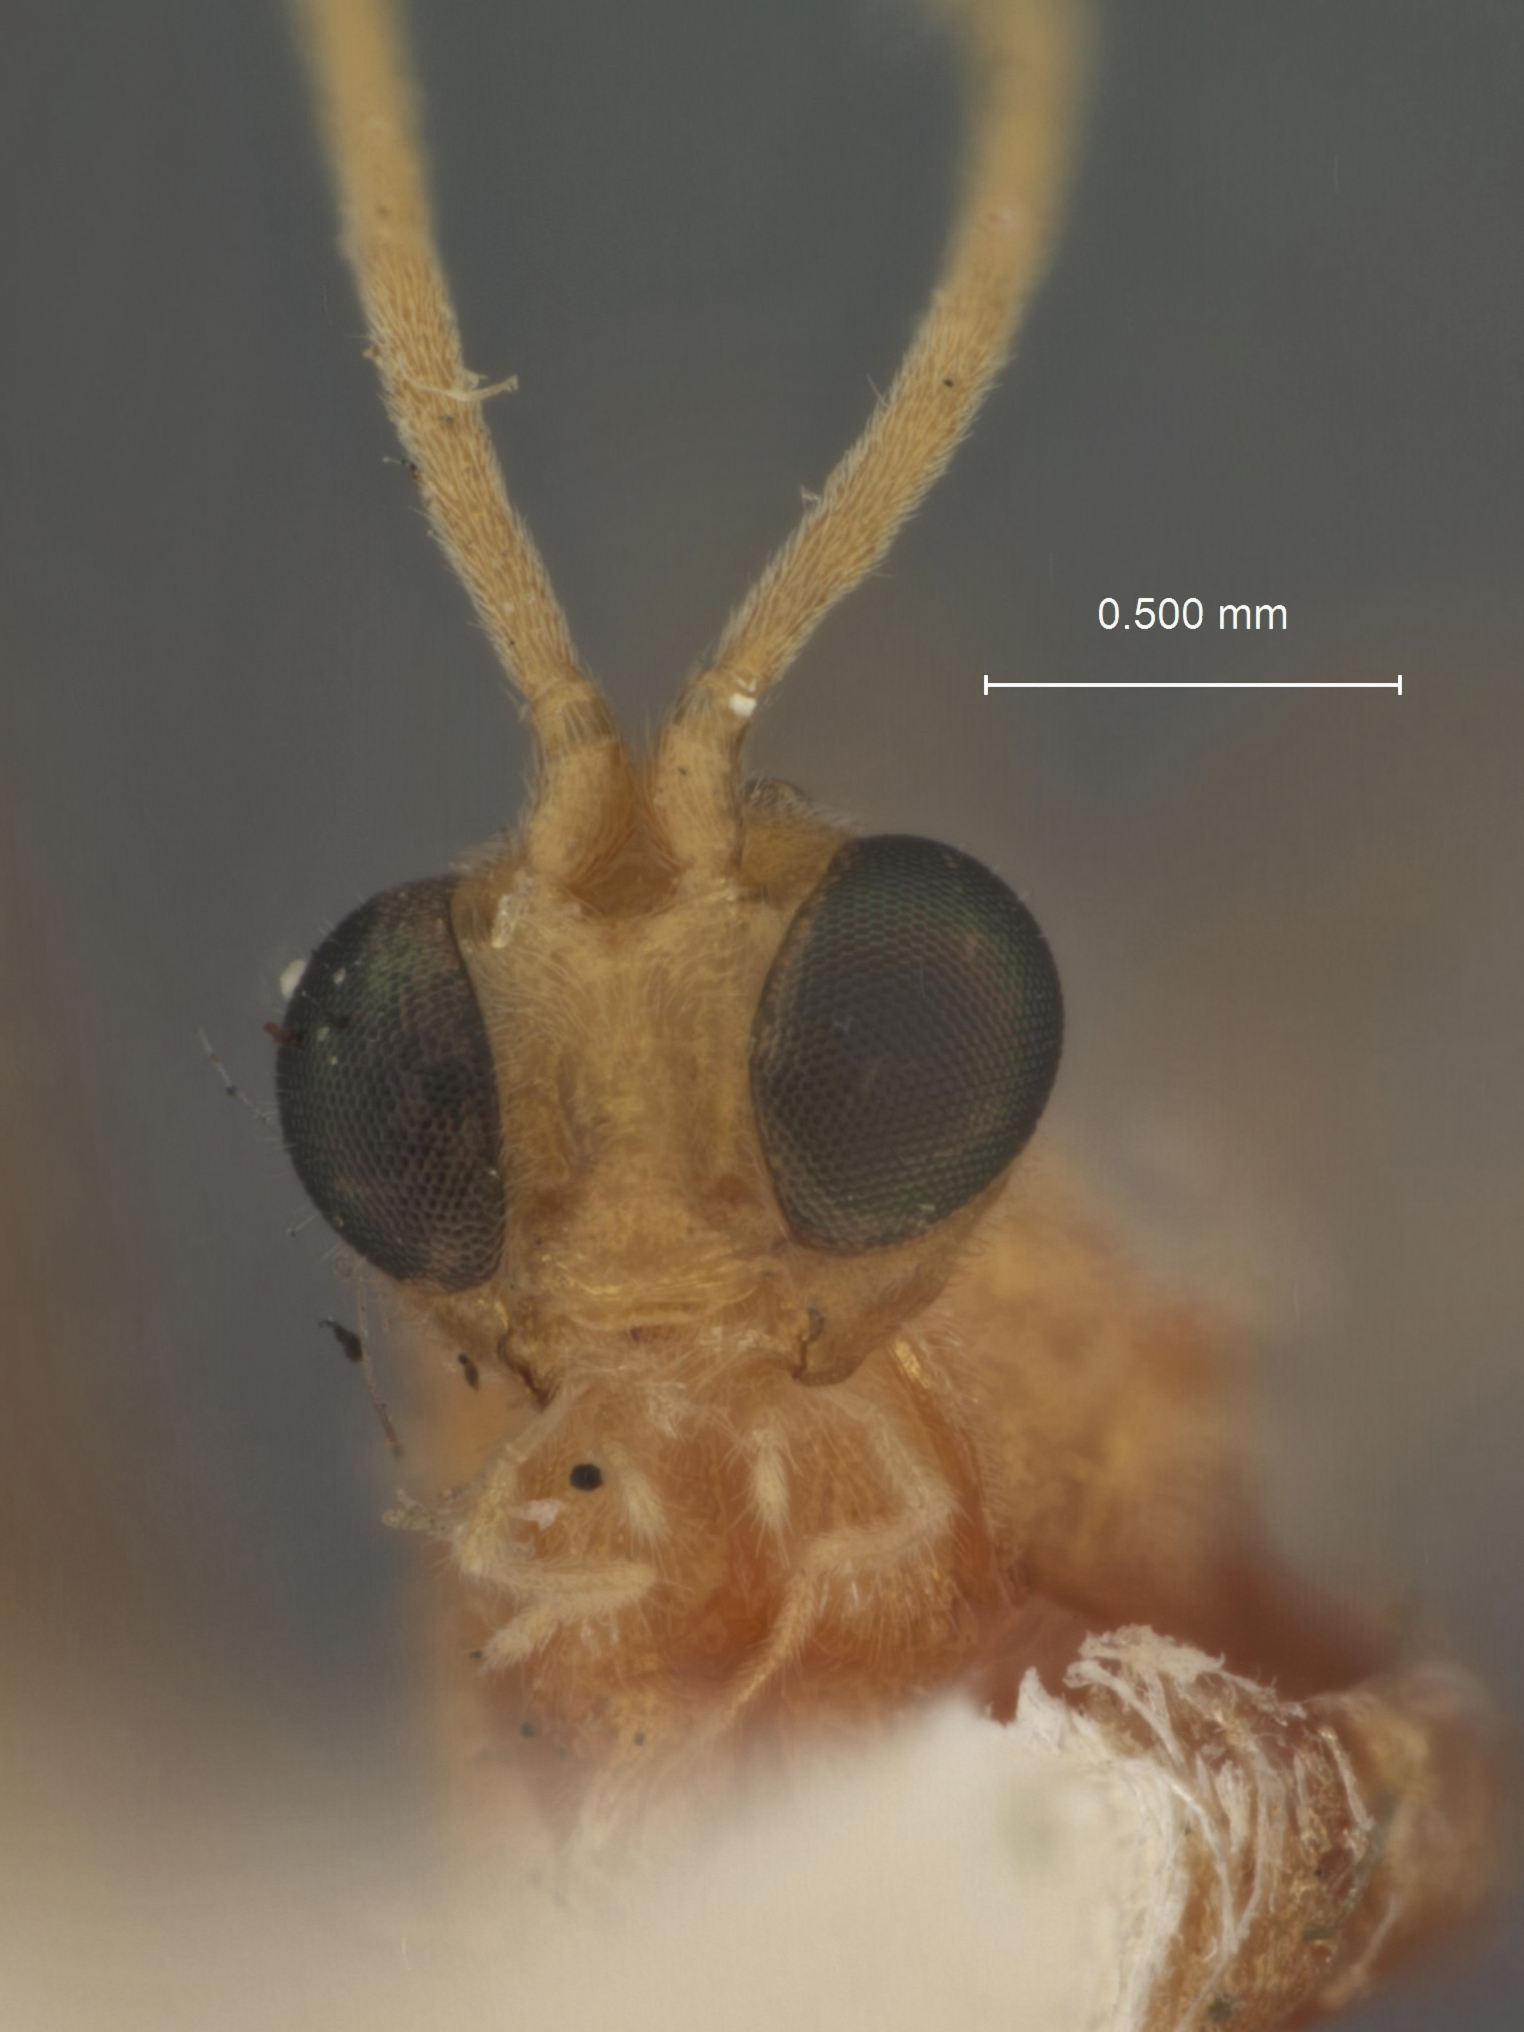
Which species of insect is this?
Meteorus laphygmae
